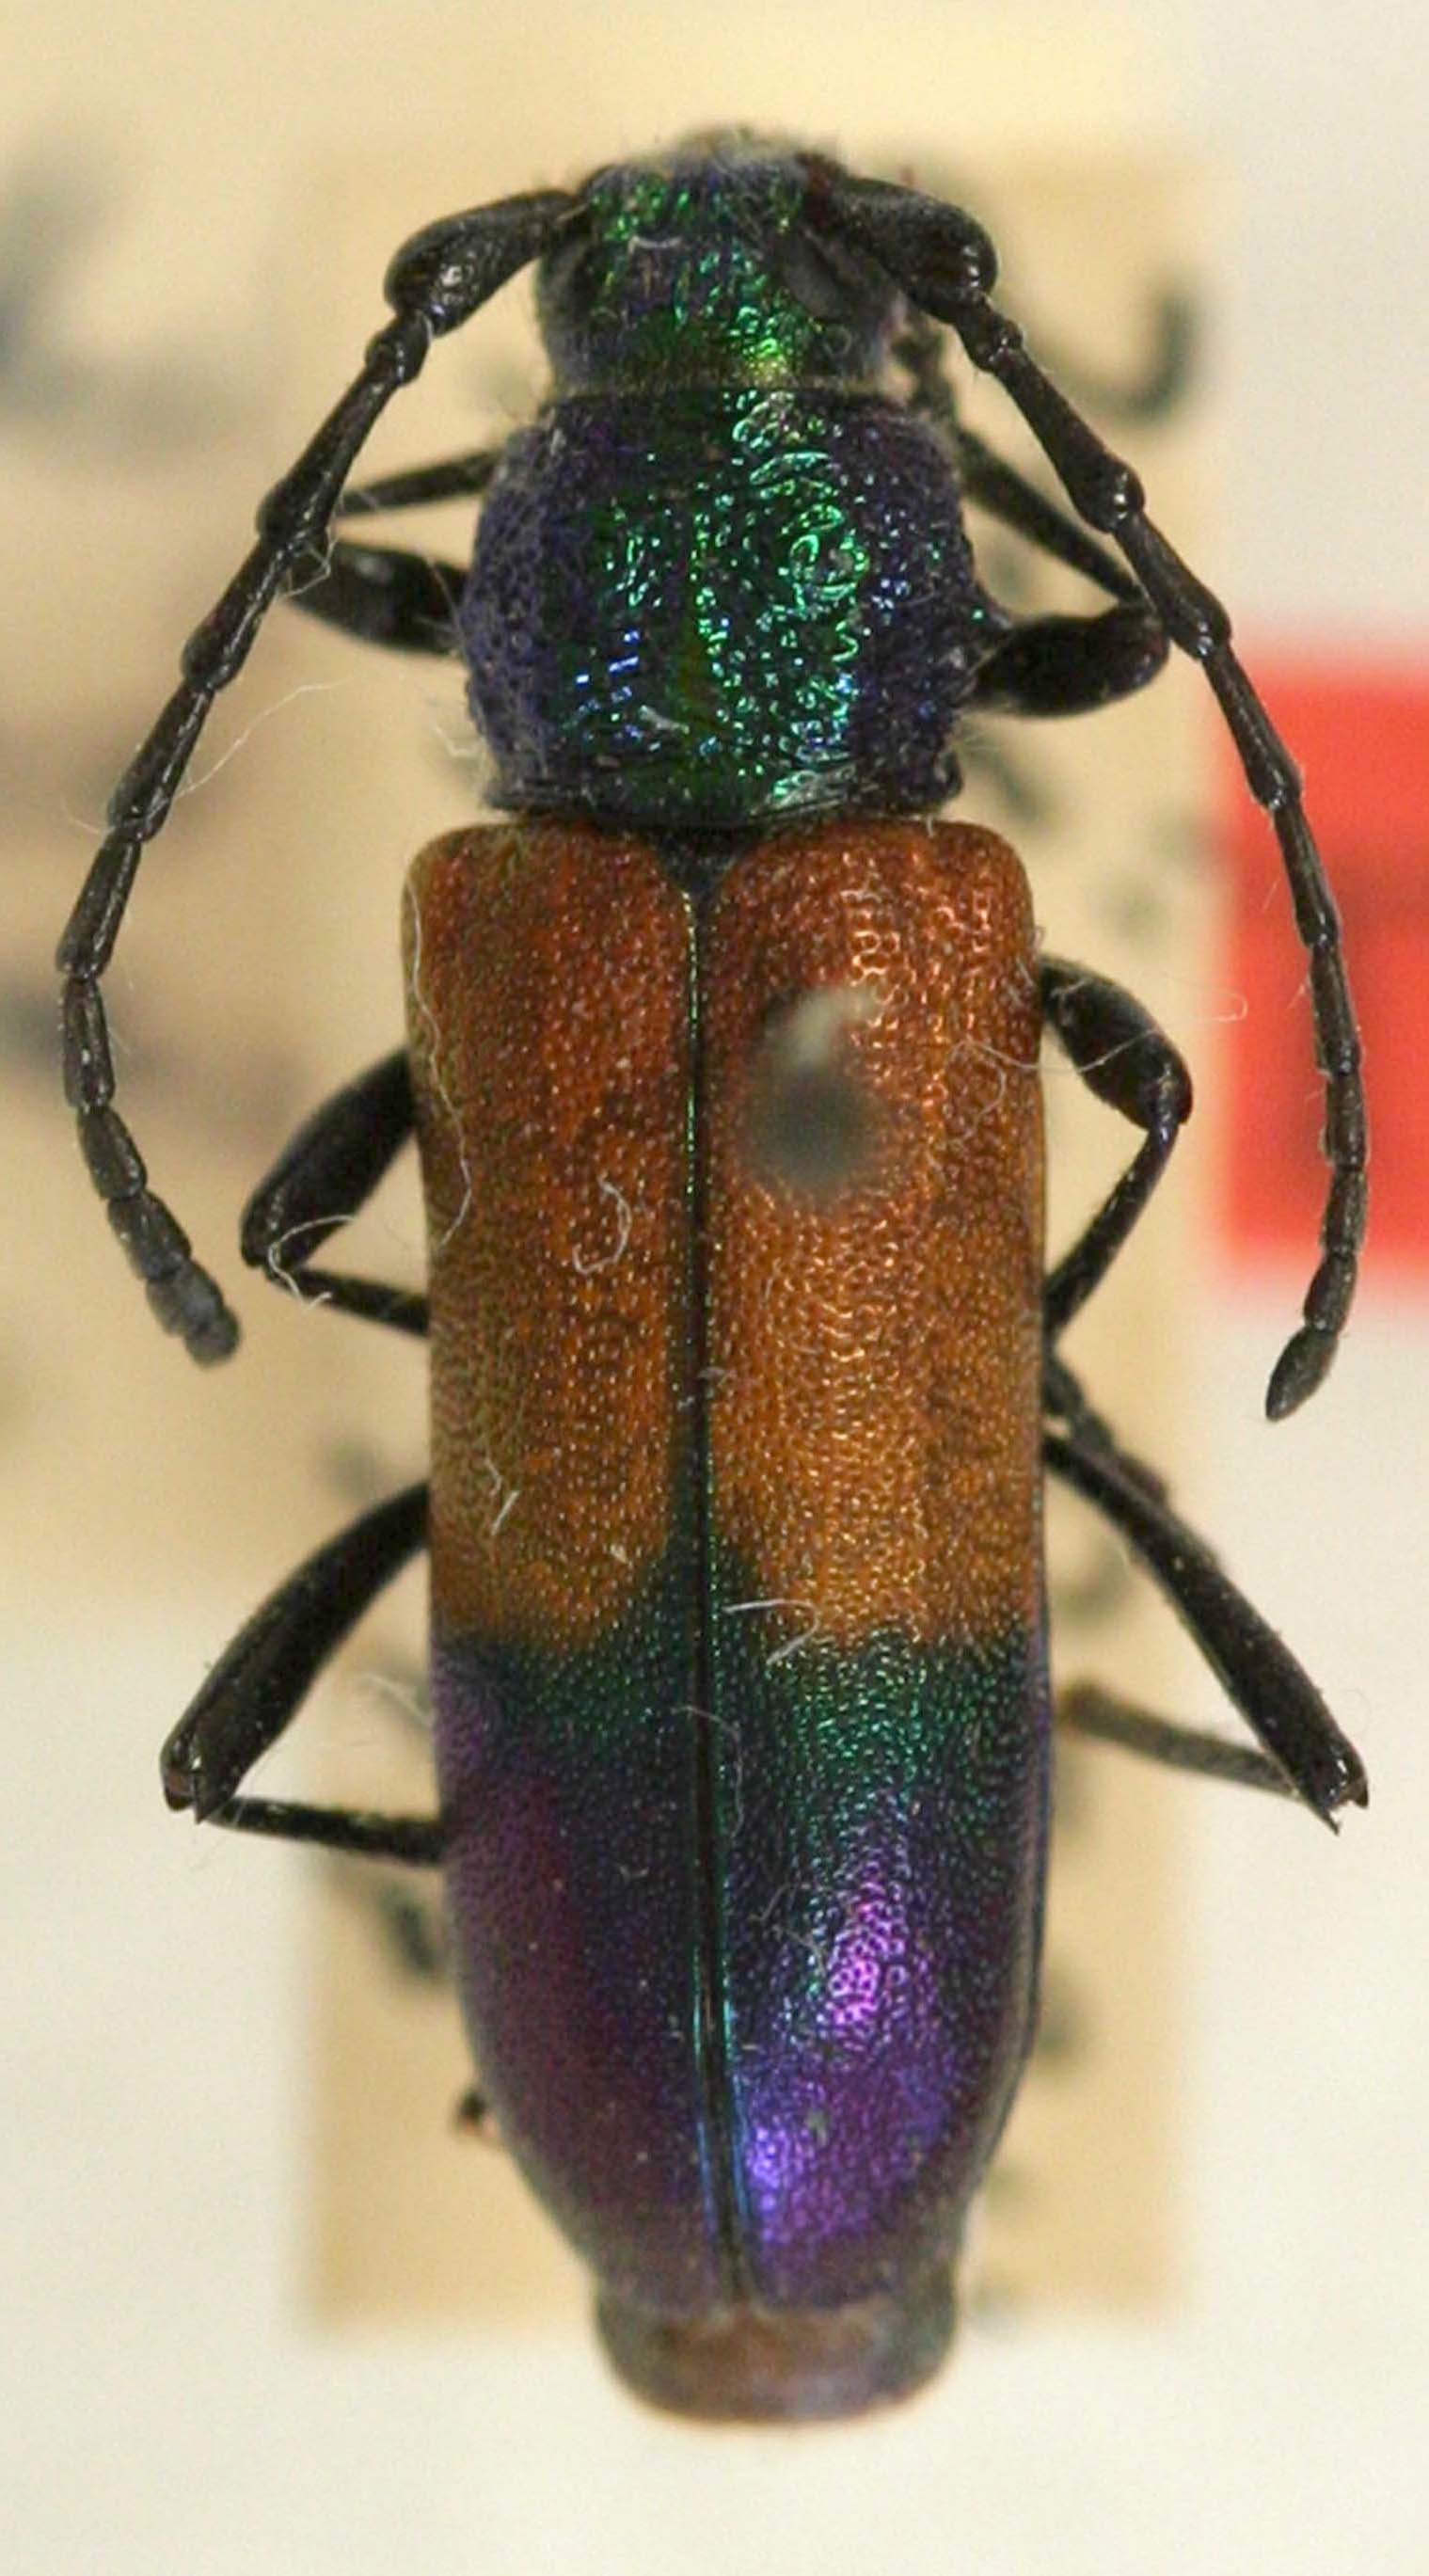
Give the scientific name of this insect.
Weyrauchia nobilis
